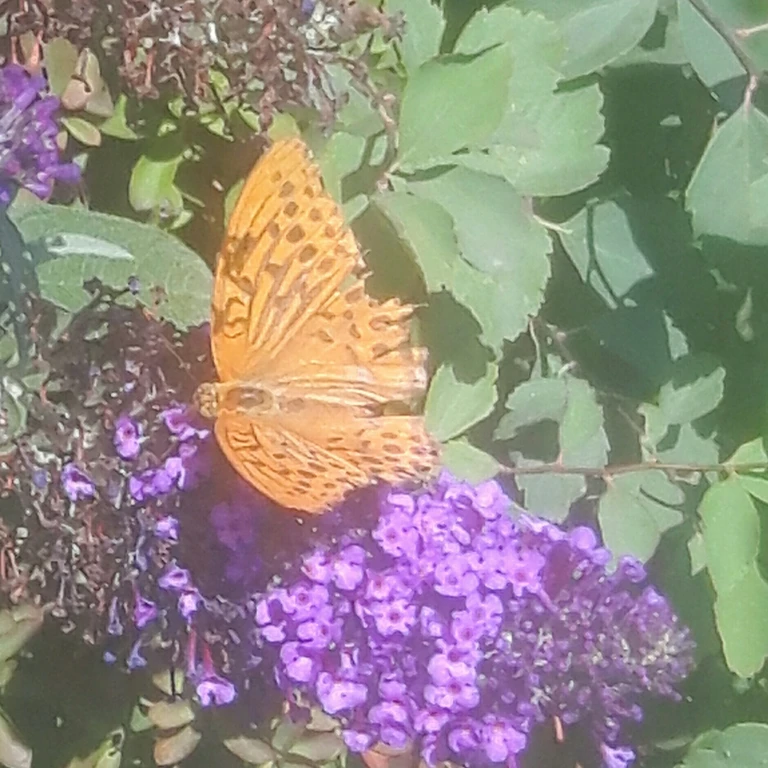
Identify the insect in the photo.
Argynnis paphia
